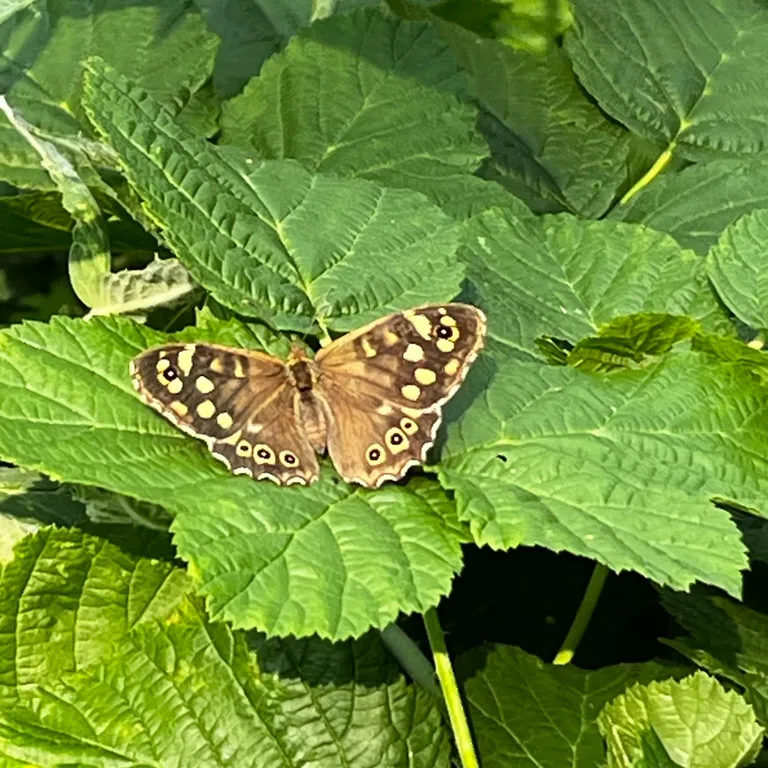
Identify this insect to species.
Pararge aegeria
